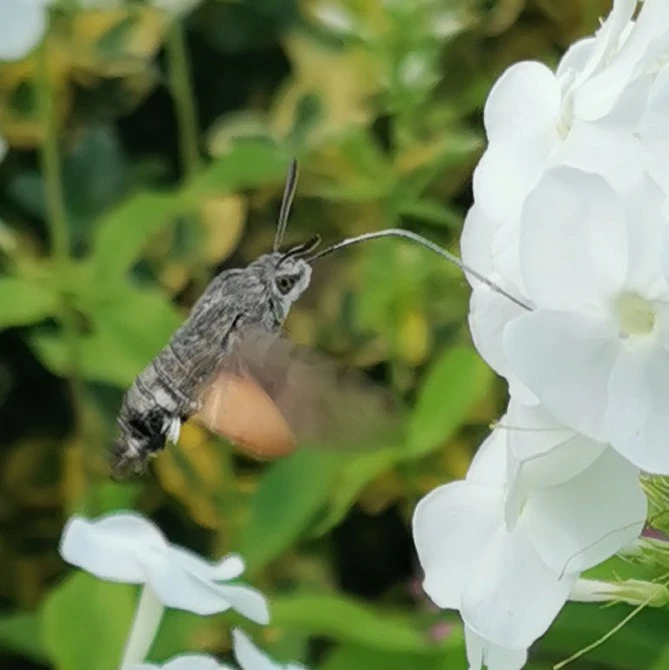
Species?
Macroglossum stellatarum
